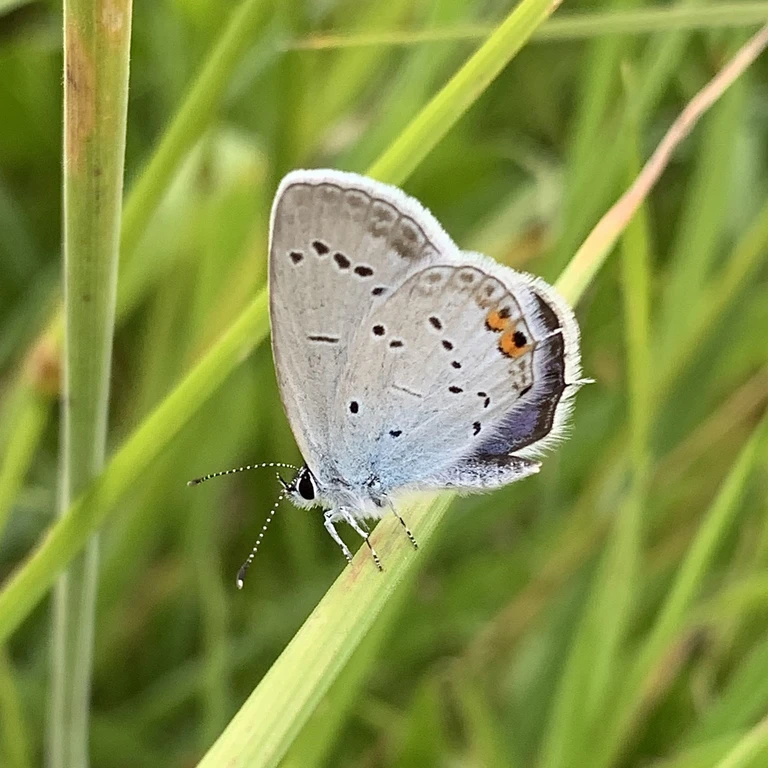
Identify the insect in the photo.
Cupido argiades (also Elkalyce argiades)
